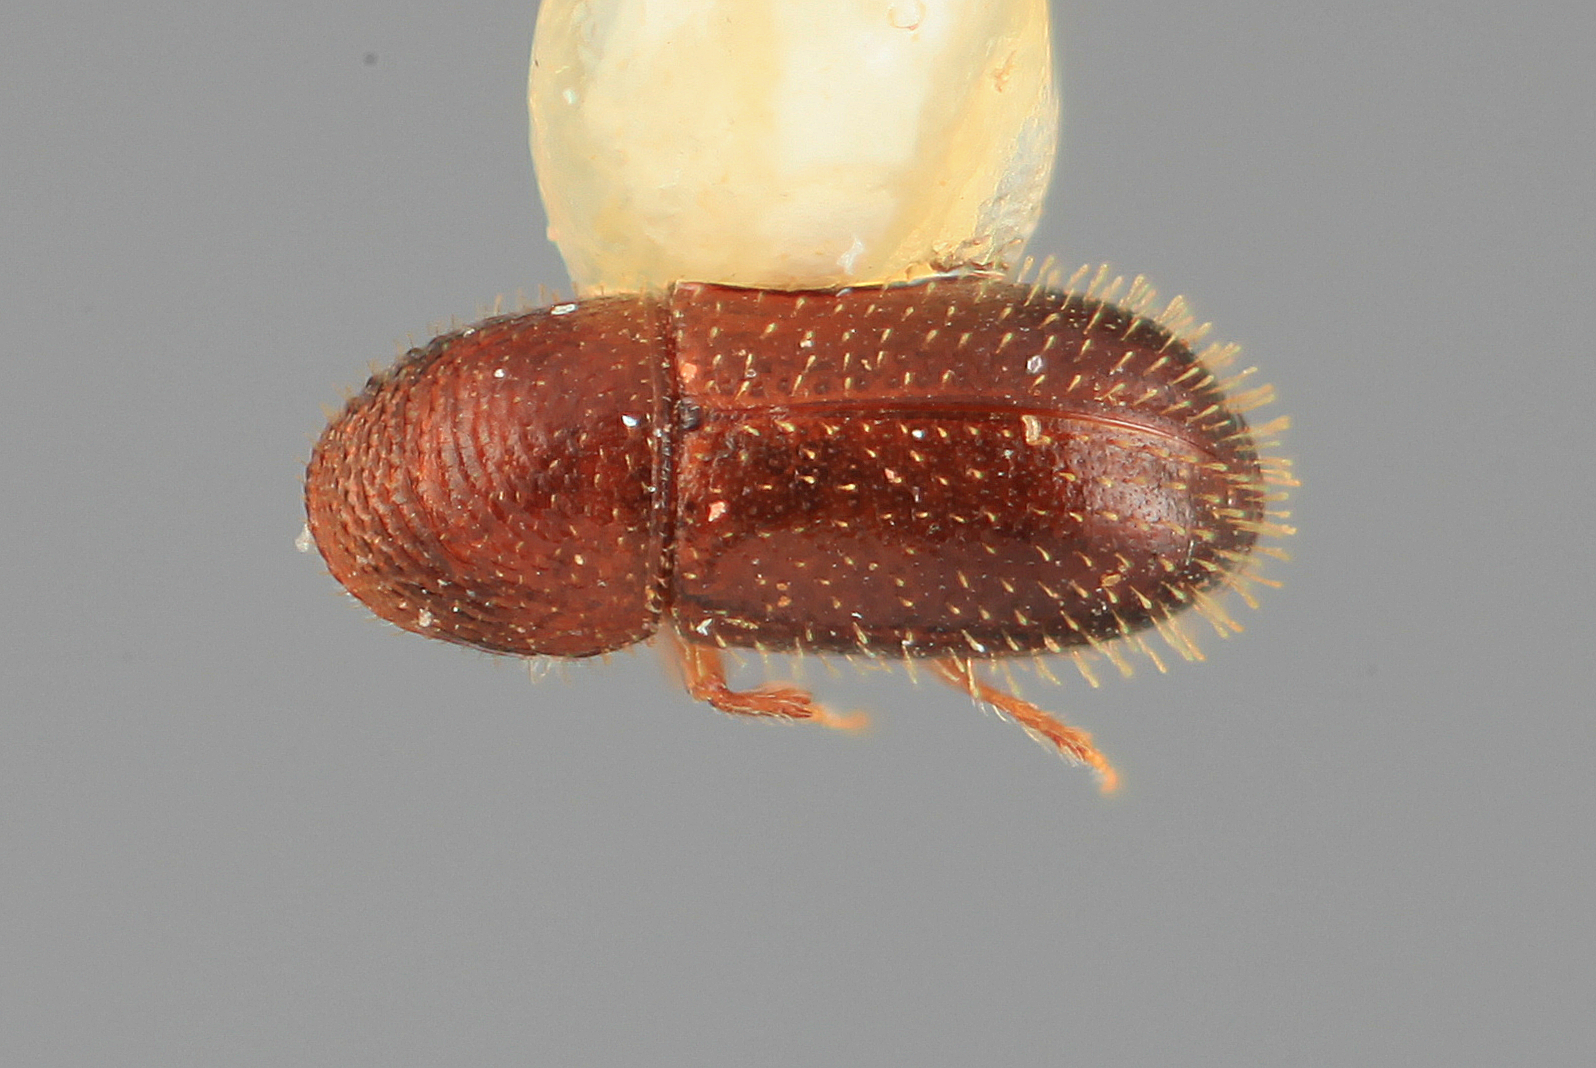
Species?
Araptus nanulus
